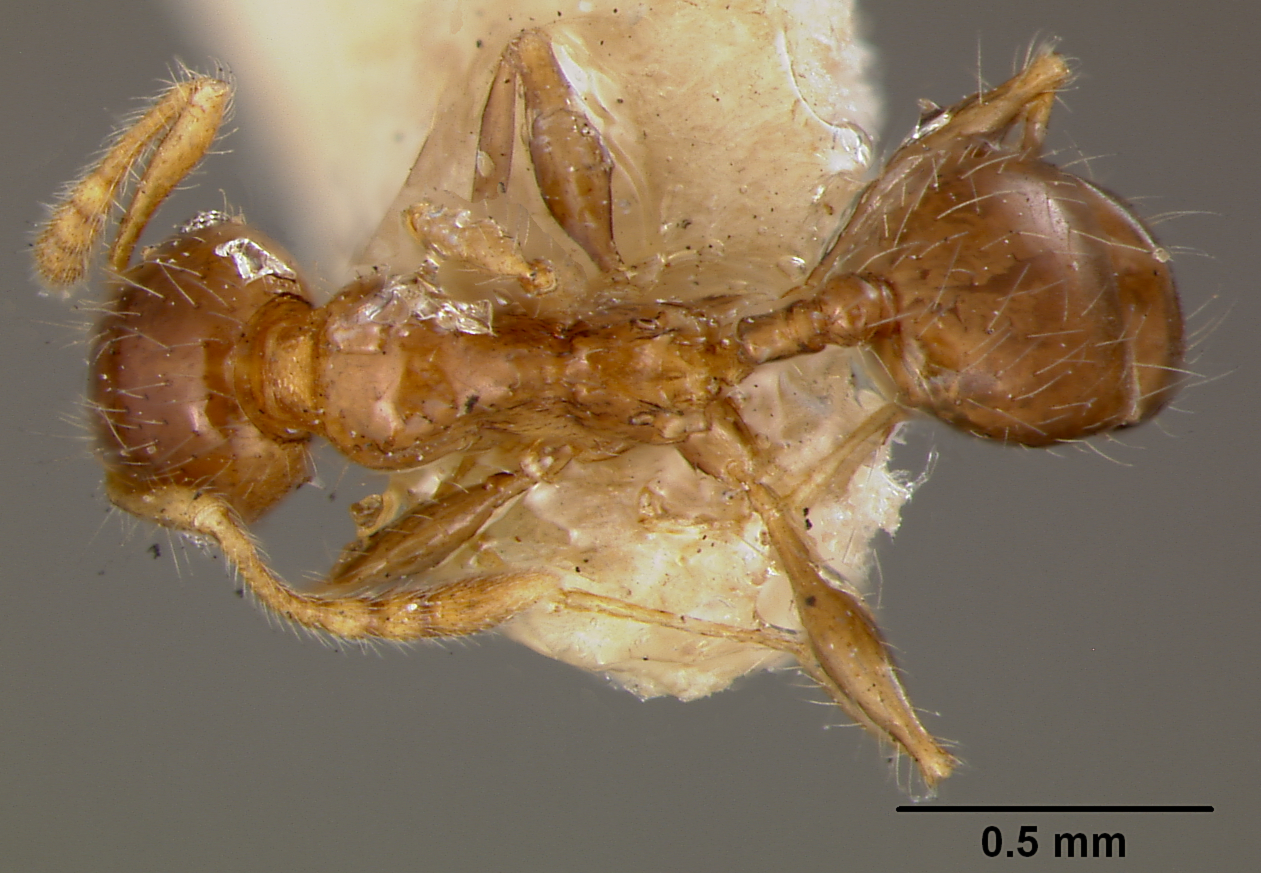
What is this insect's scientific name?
Pheidole cramptoni
